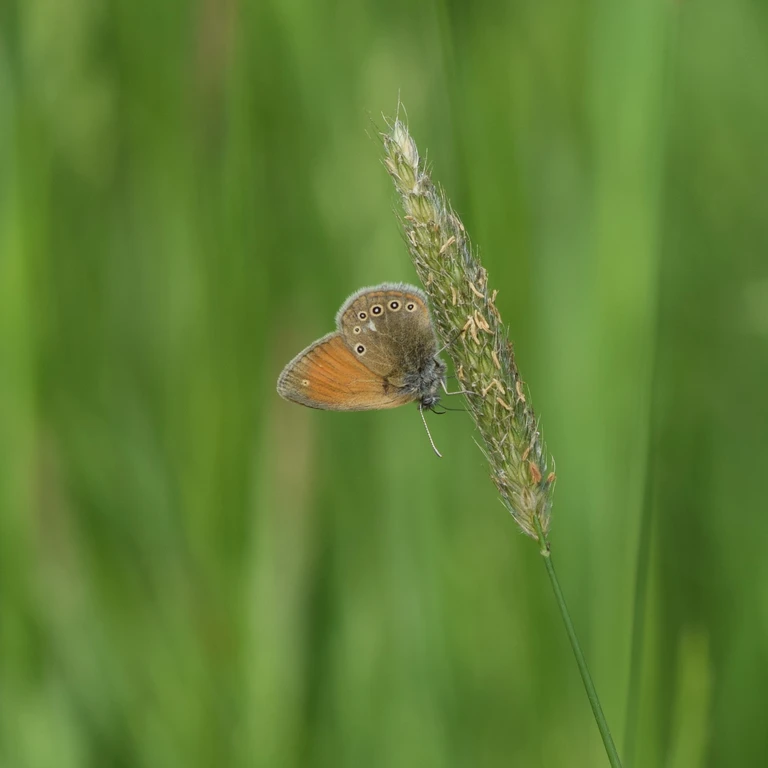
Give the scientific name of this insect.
Coenonympha glycerion (also Coenonympha iphis)
